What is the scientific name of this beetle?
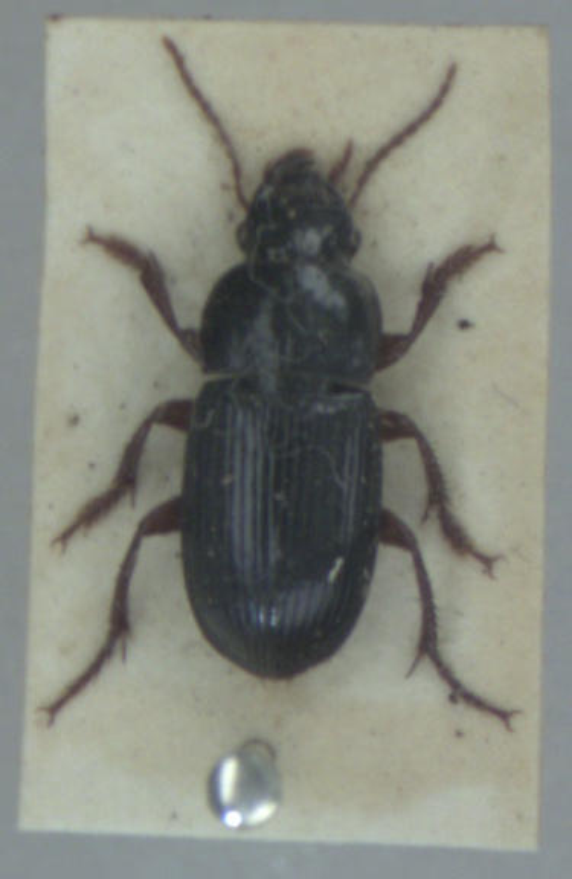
Harpalus rubripes
